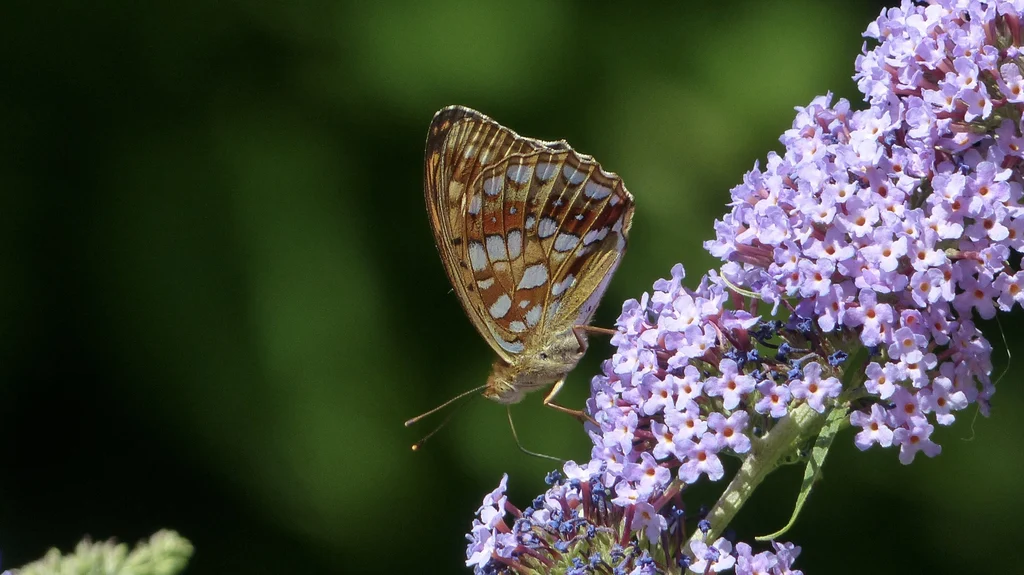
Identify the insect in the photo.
Fabriciana adippe
